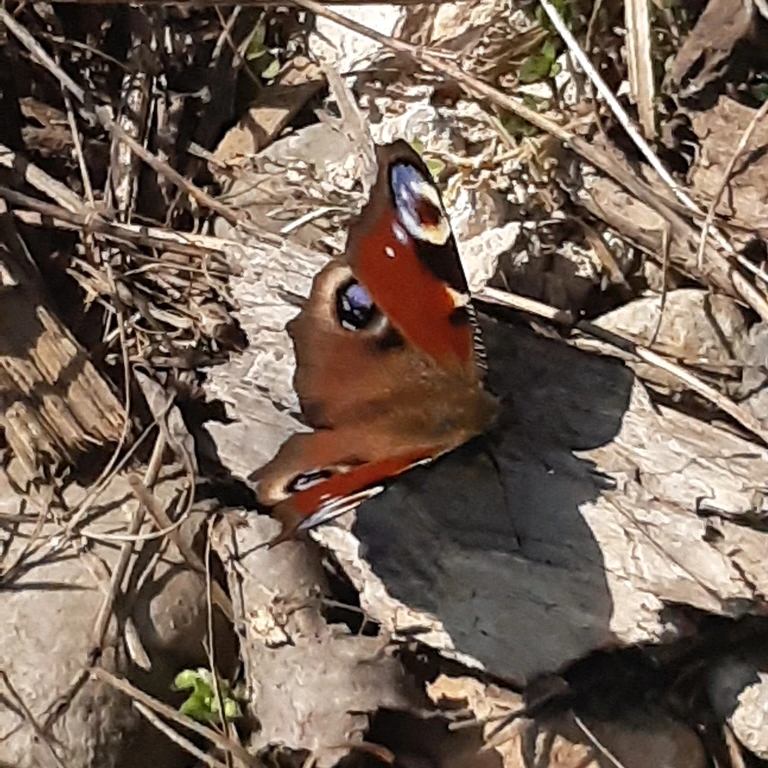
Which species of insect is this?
Aglais io
